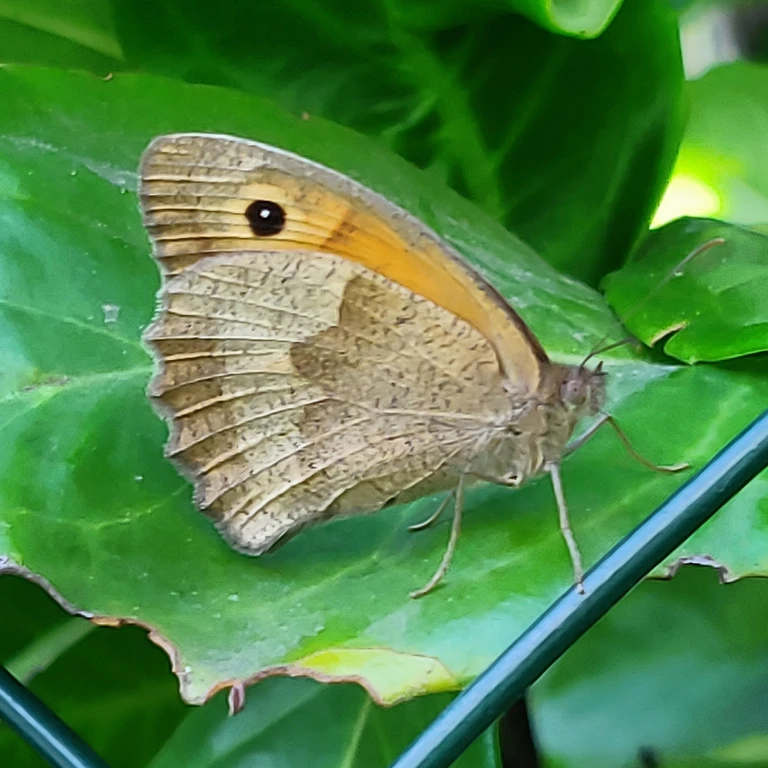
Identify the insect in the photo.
Maniola jurtina
